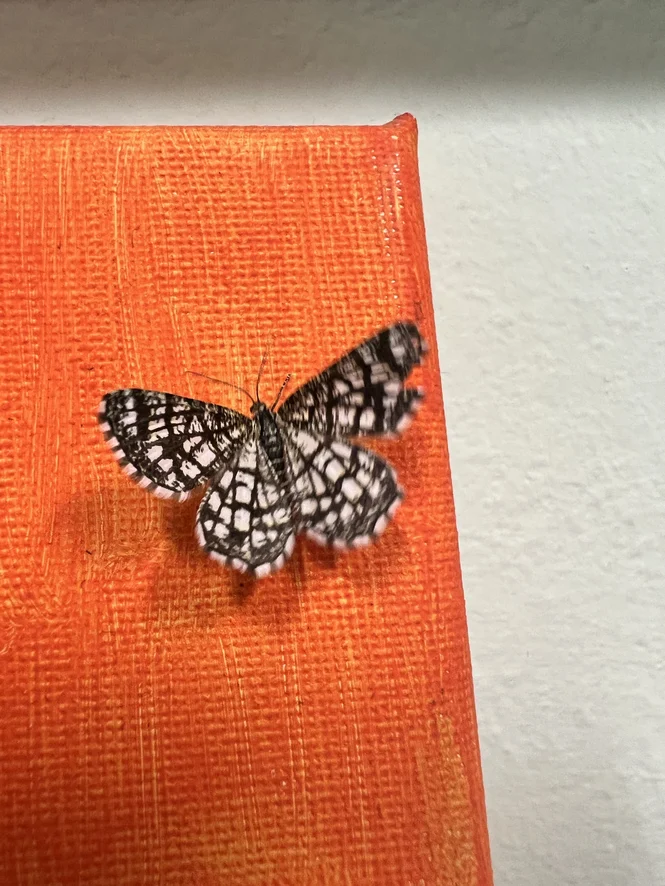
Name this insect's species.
Chiasmia clathrata
